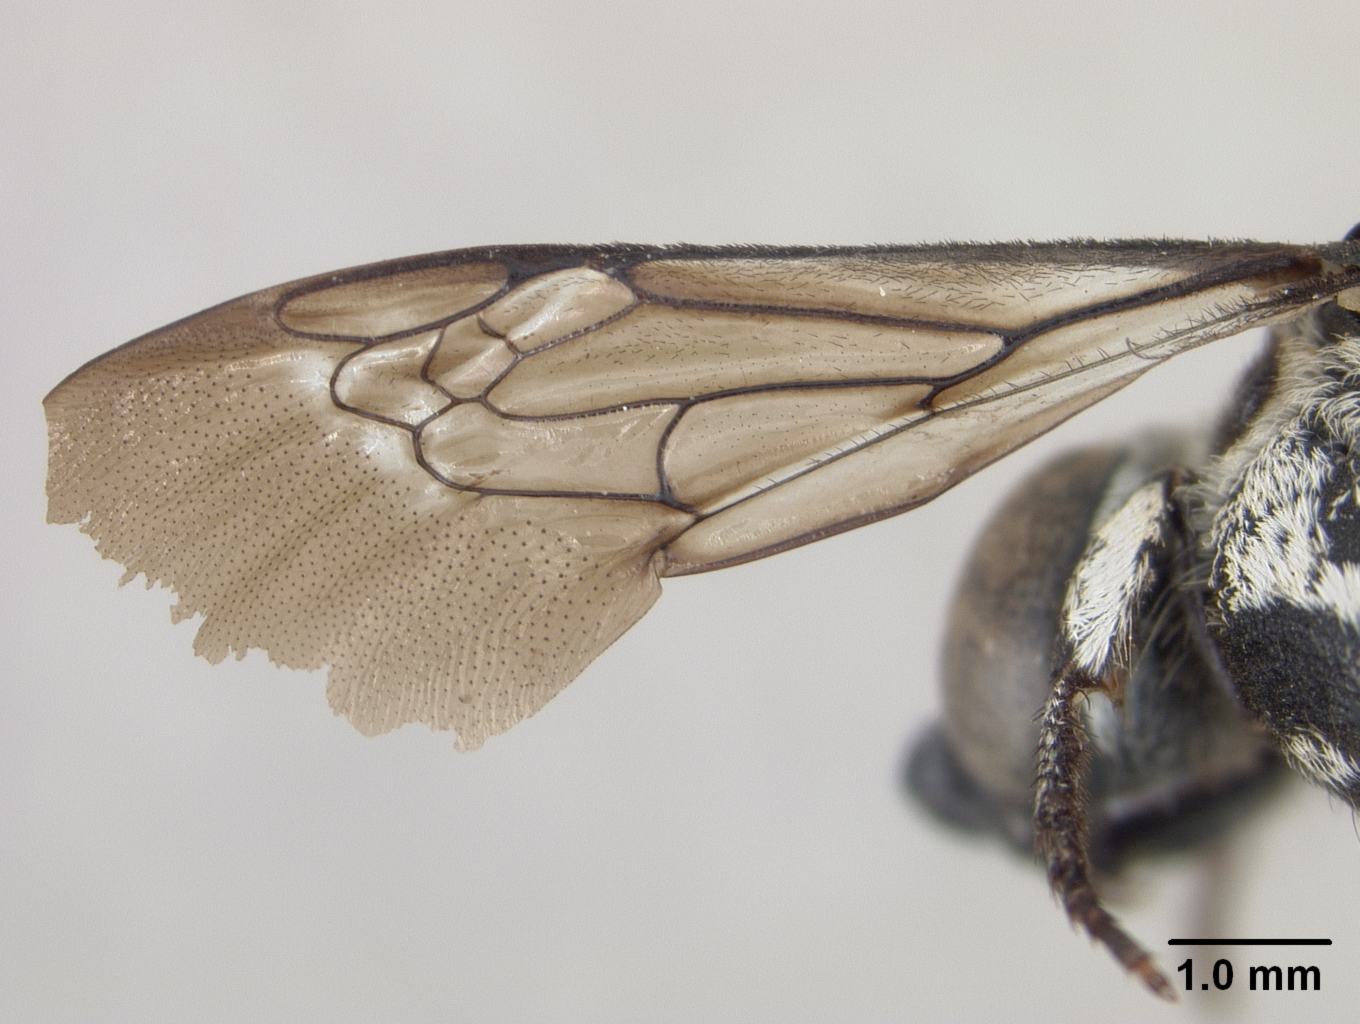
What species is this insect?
Crocisa subramosa
